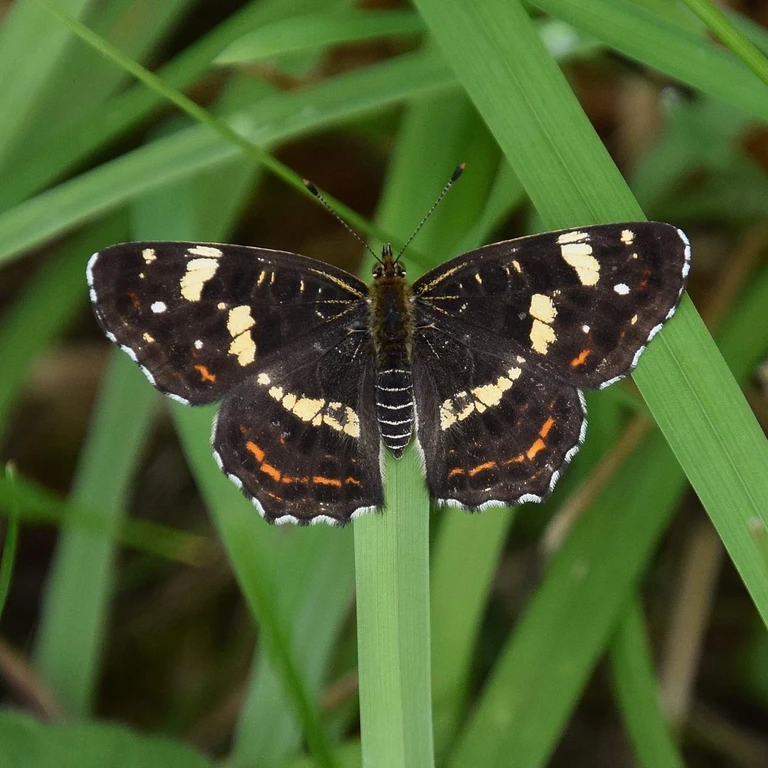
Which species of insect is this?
Araschnia levana
